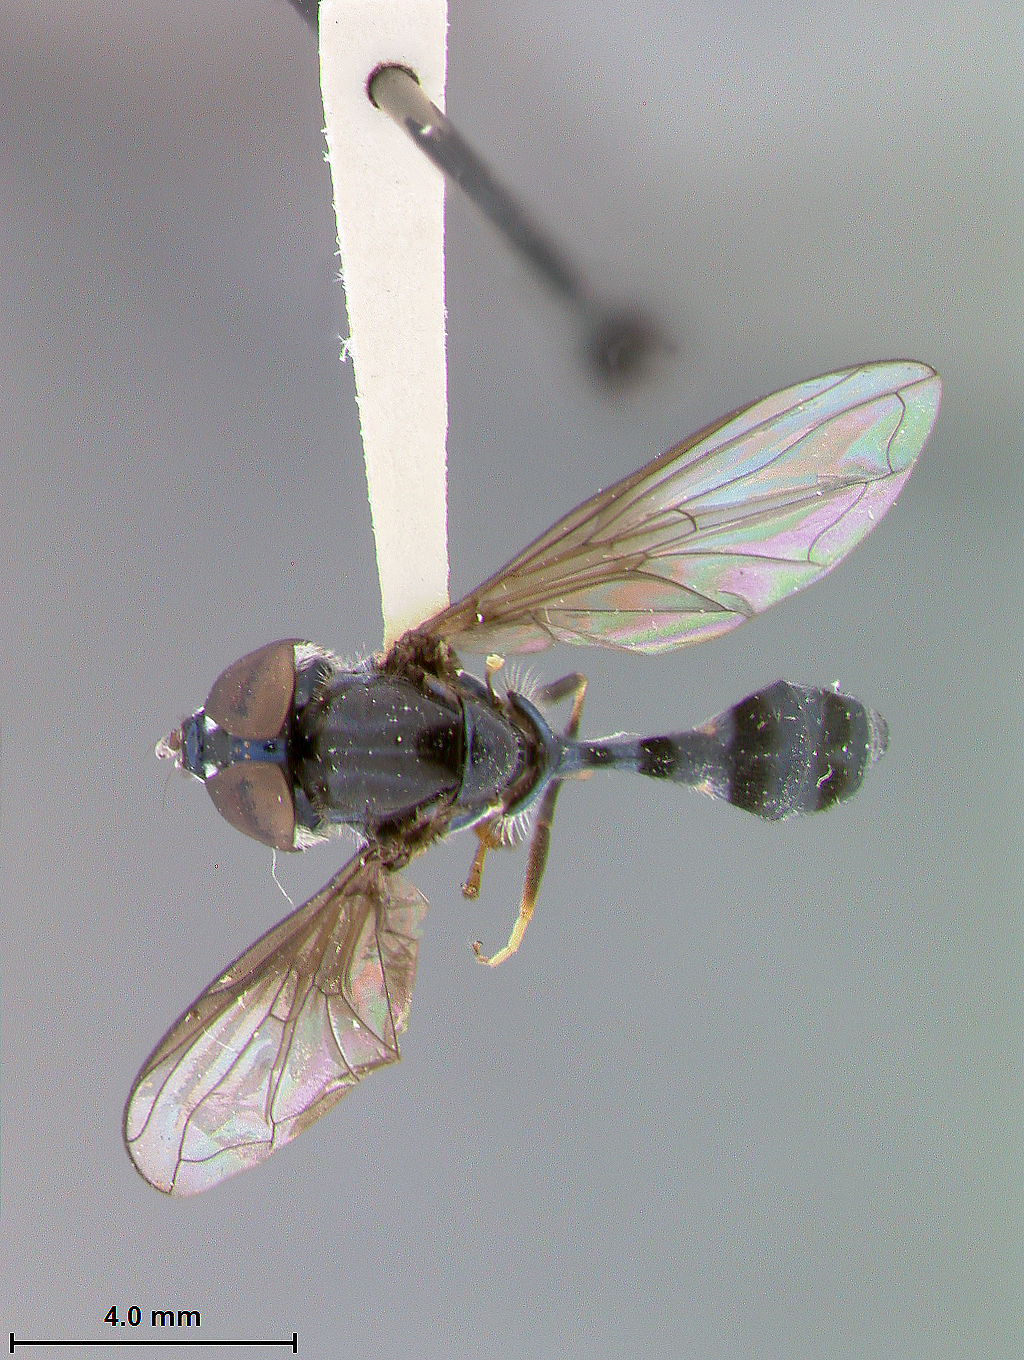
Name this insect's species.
Baccha plutonia
